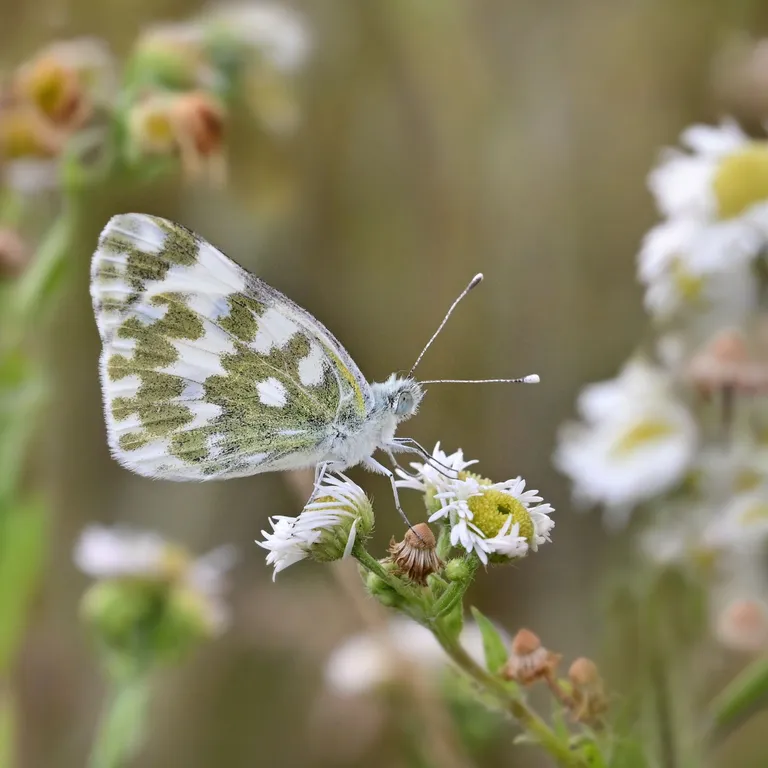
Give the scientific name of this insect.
Pontia edusa
